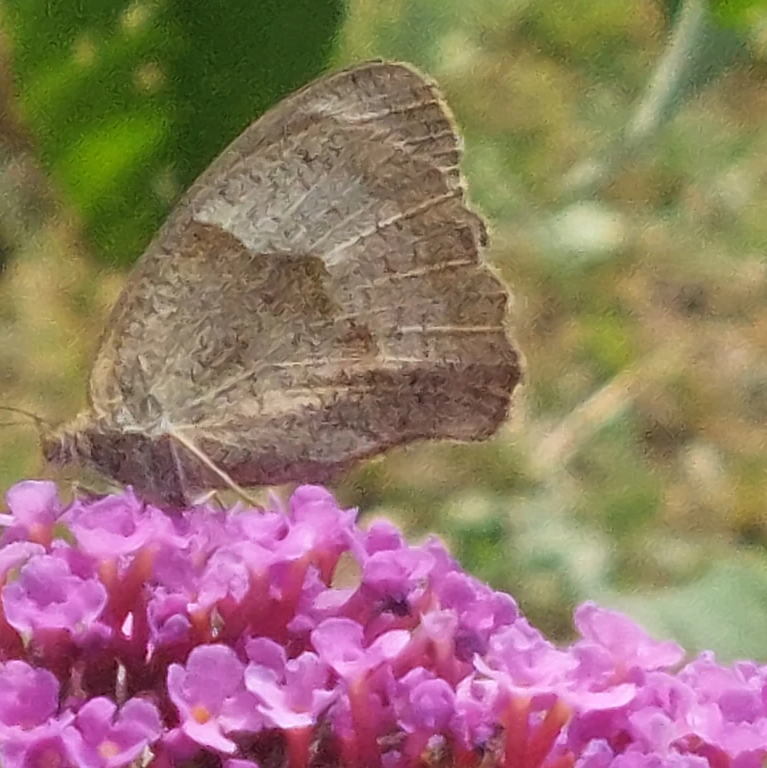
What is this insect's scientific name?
Maniola jurtina
